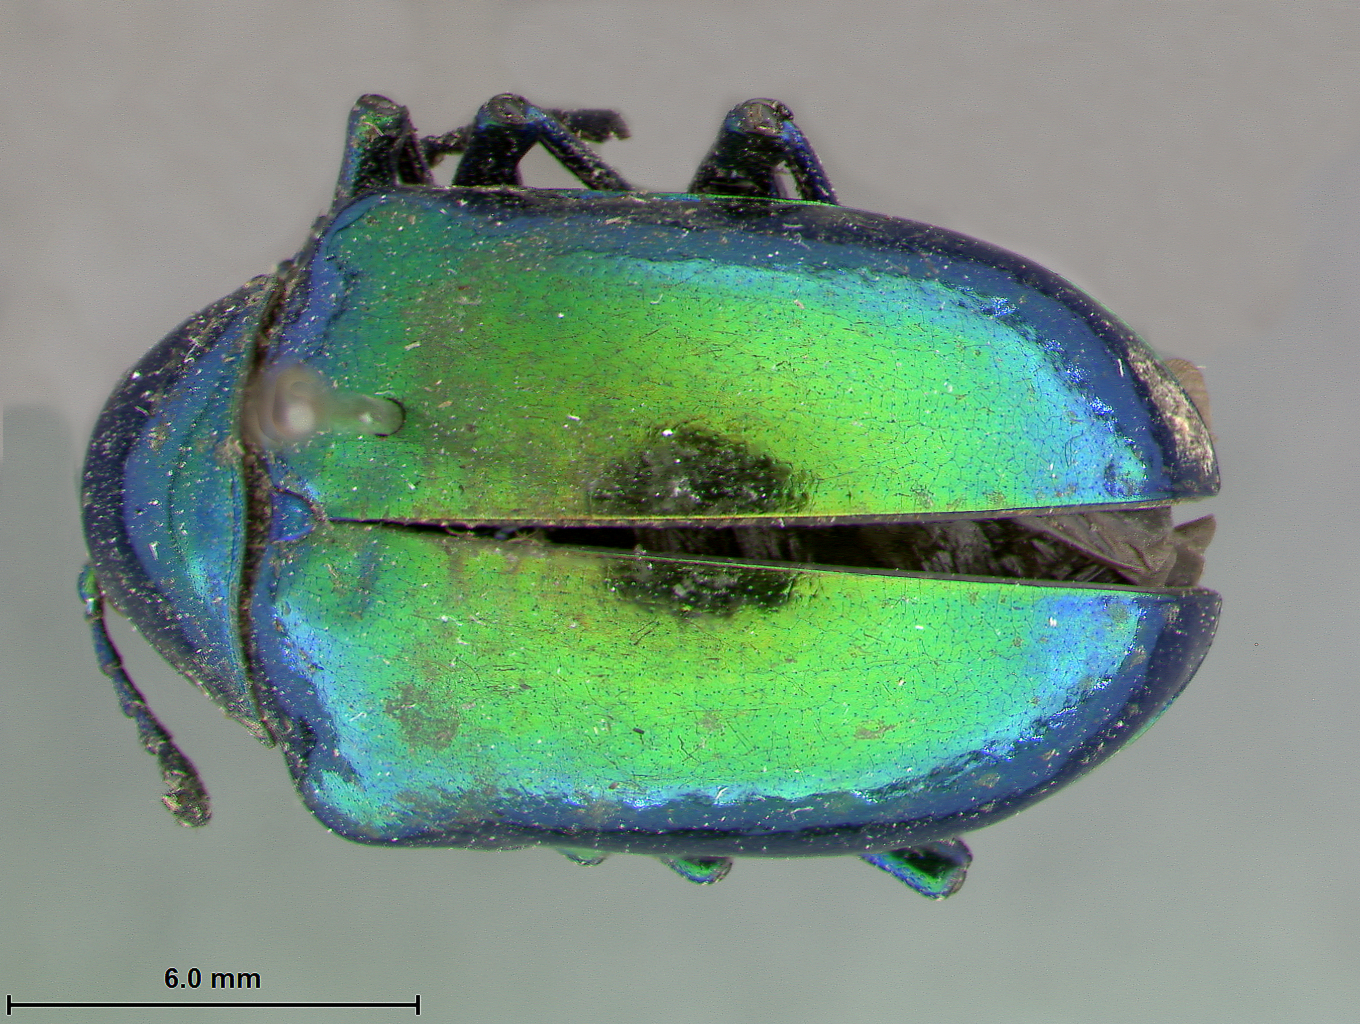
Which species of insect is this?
Eumolpus viriditarsis
